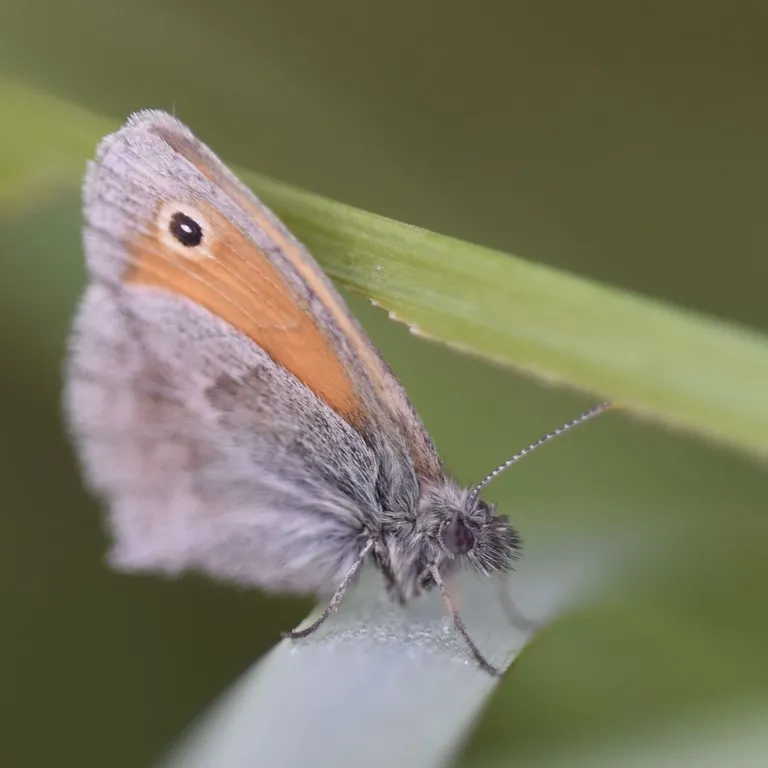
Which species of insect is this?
Coenonympha pamphilus
